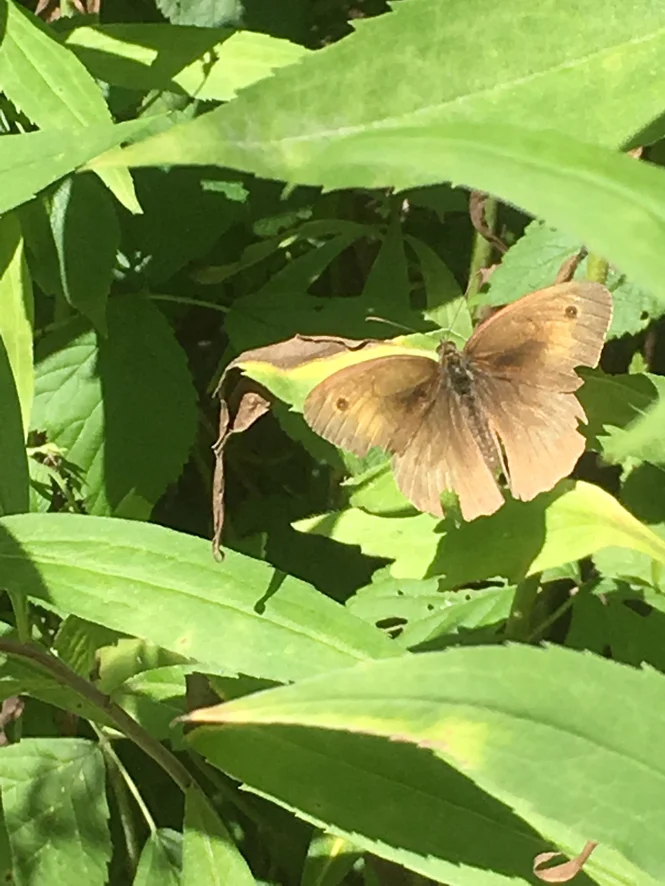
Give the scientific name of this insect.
Maniola jurtina
